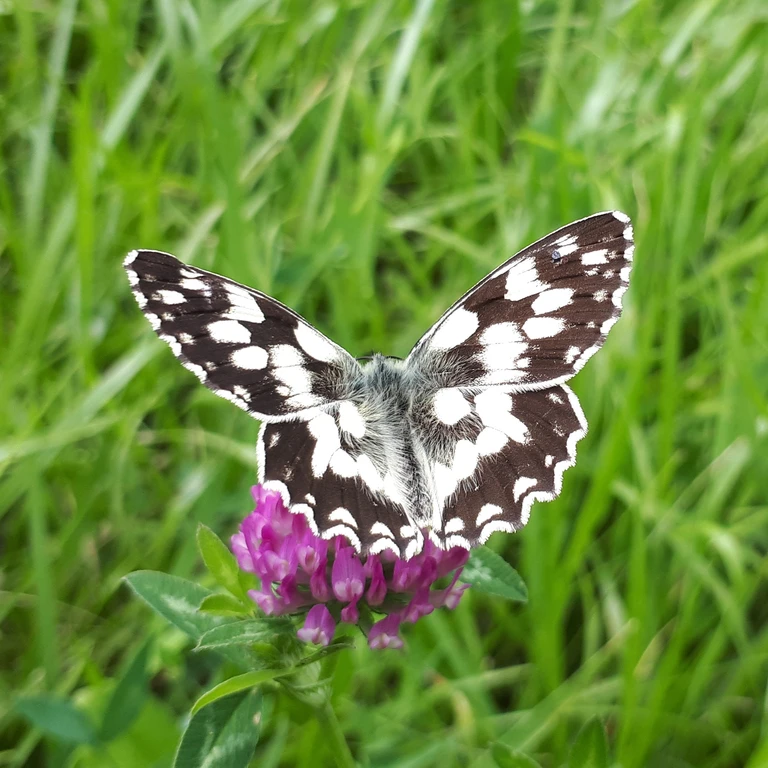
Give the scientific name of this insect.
Melanargia galathea
